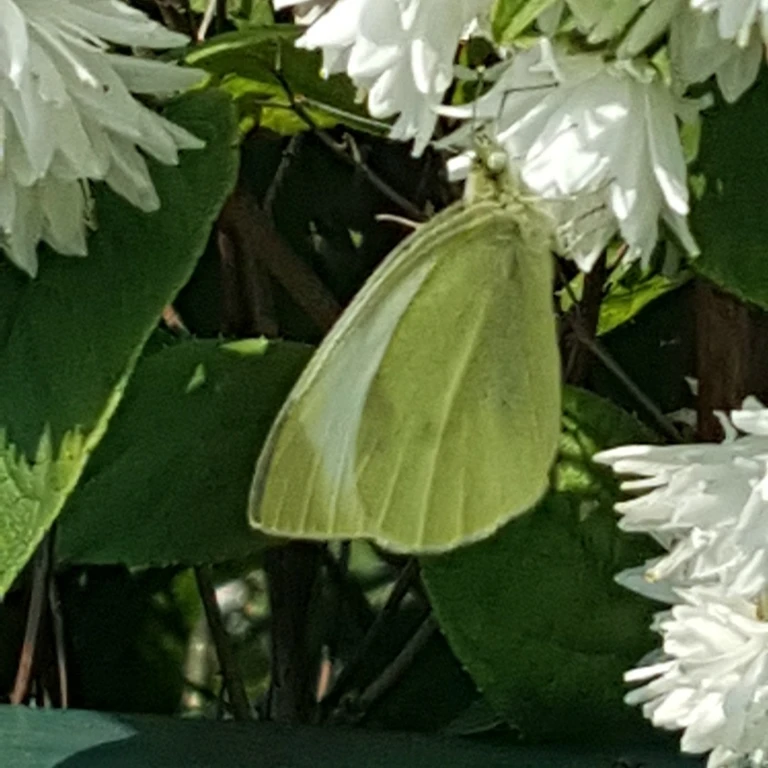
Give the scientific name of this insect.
Pieris rapae
